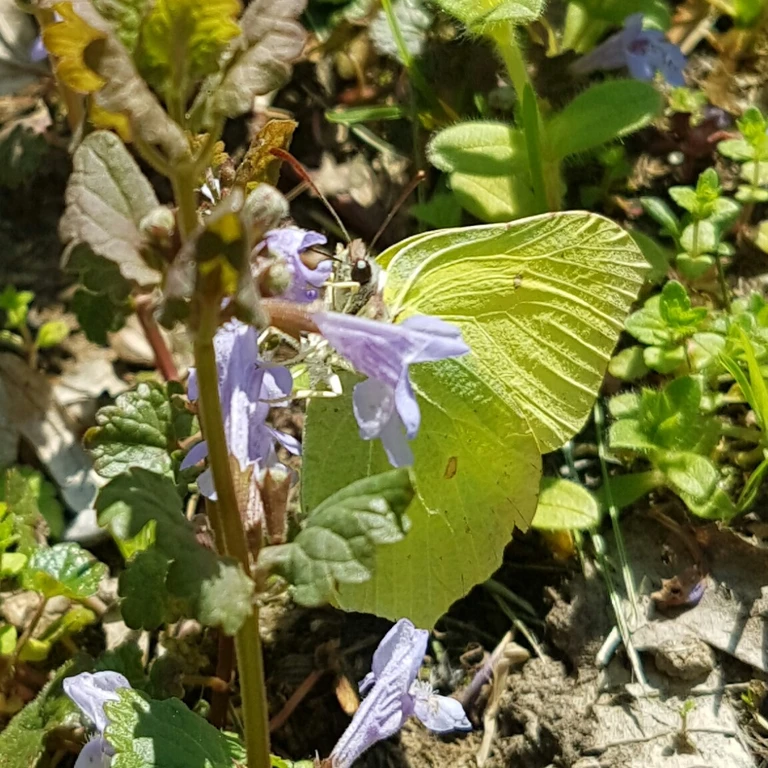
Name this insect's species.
Gonepteryx rhamni
